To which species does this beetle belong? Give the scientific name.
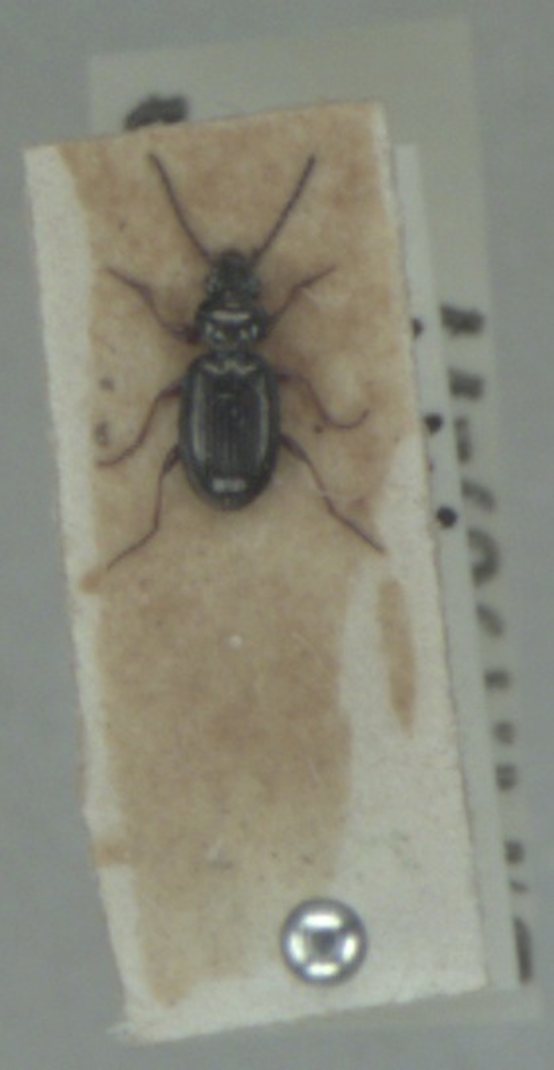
Bembidion lampros
